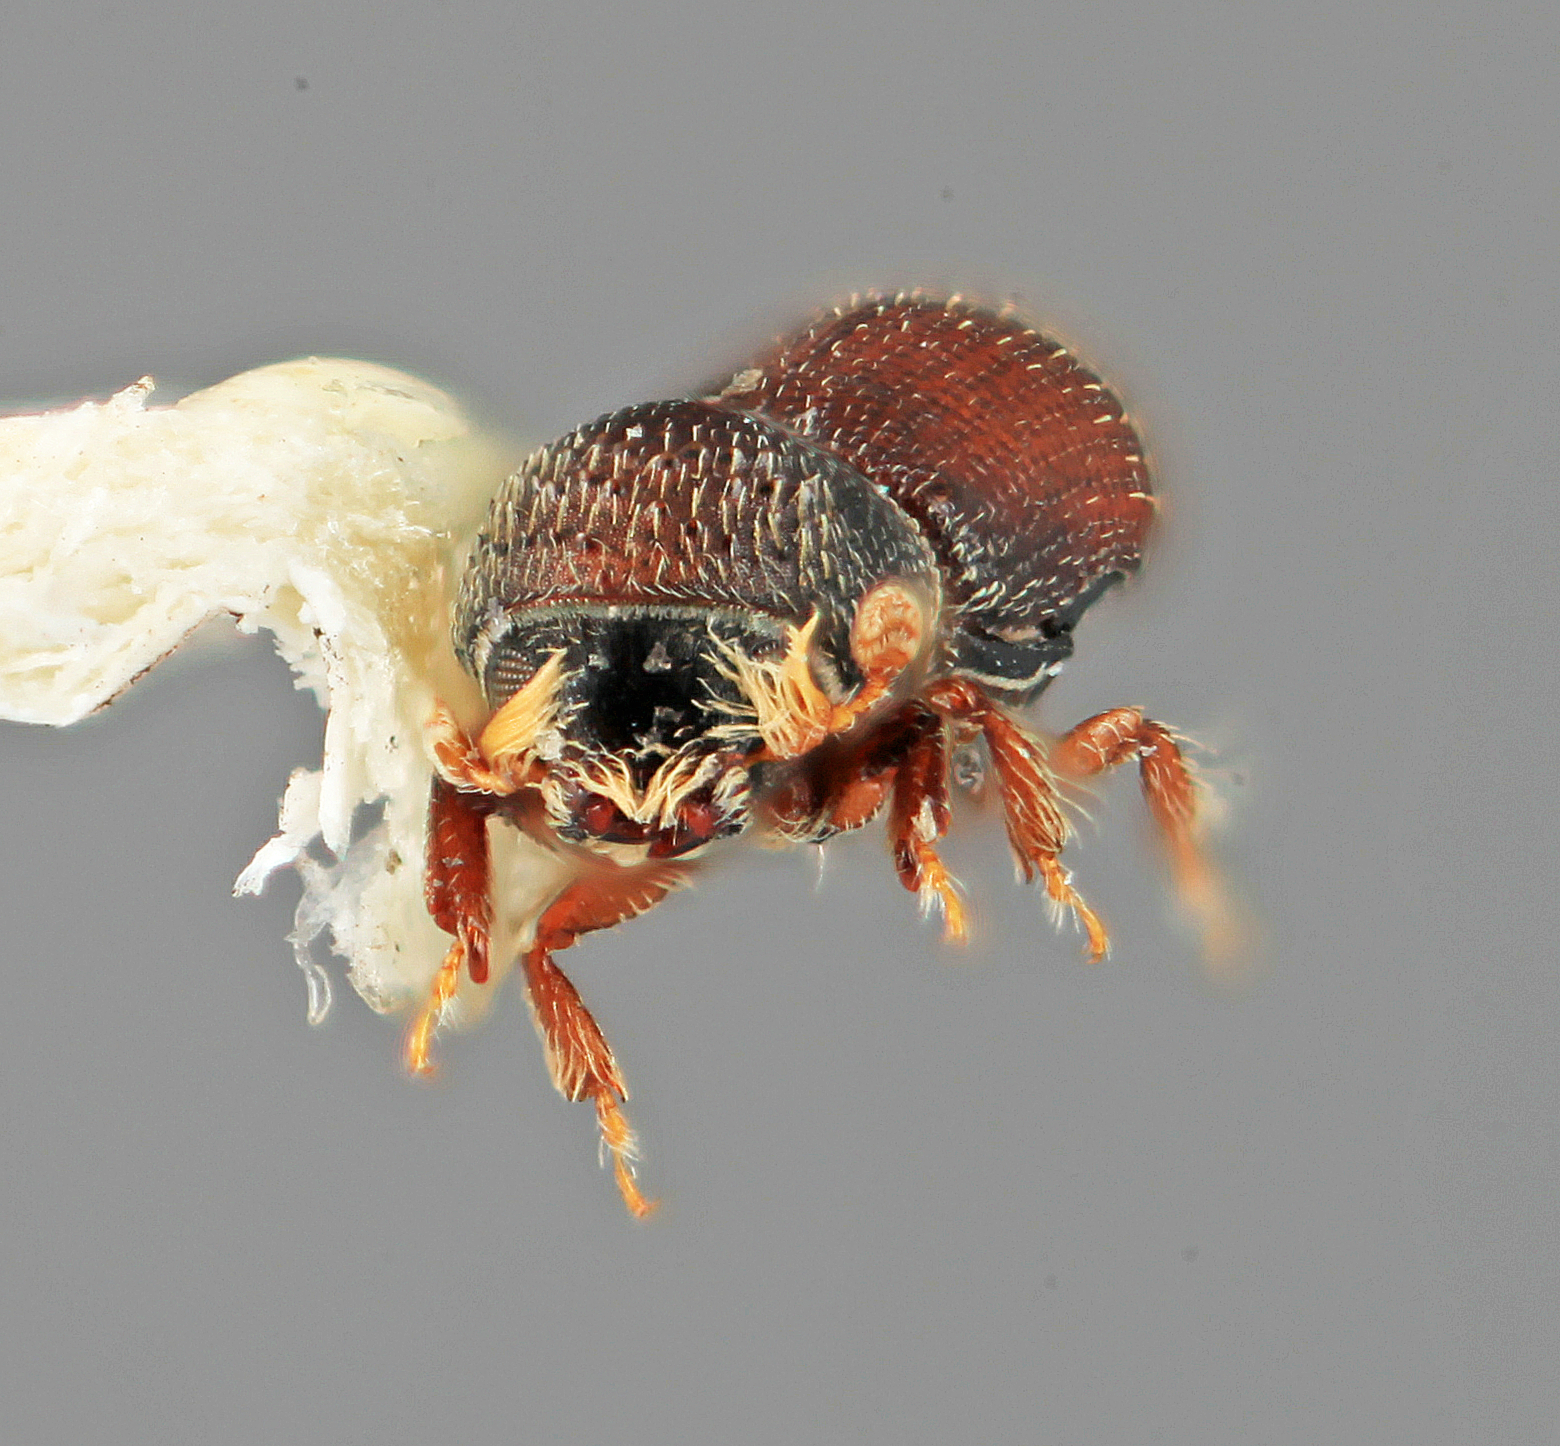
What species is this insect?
Micracisella monadis
